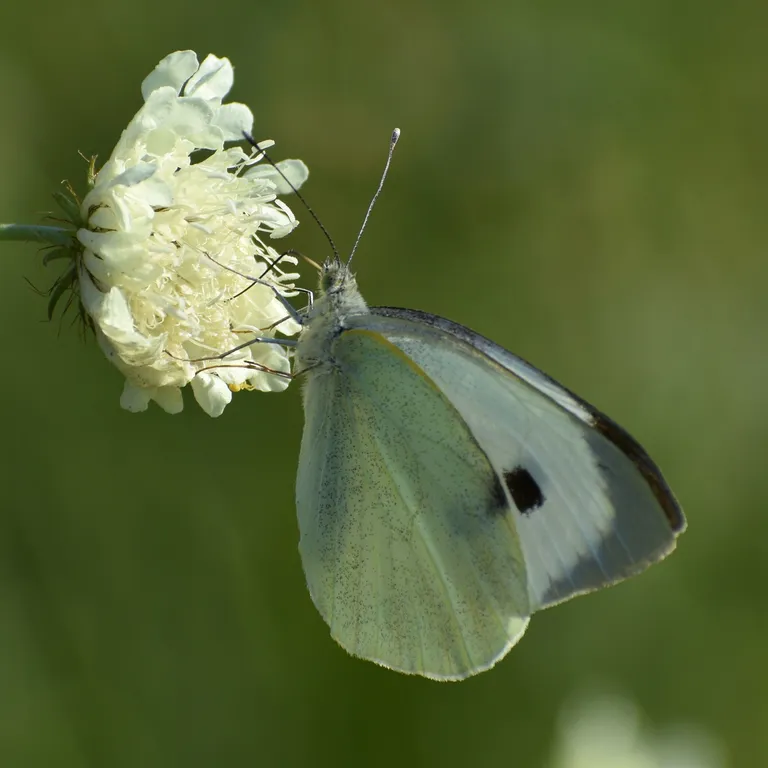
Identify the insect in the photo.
Pieris brassicae
